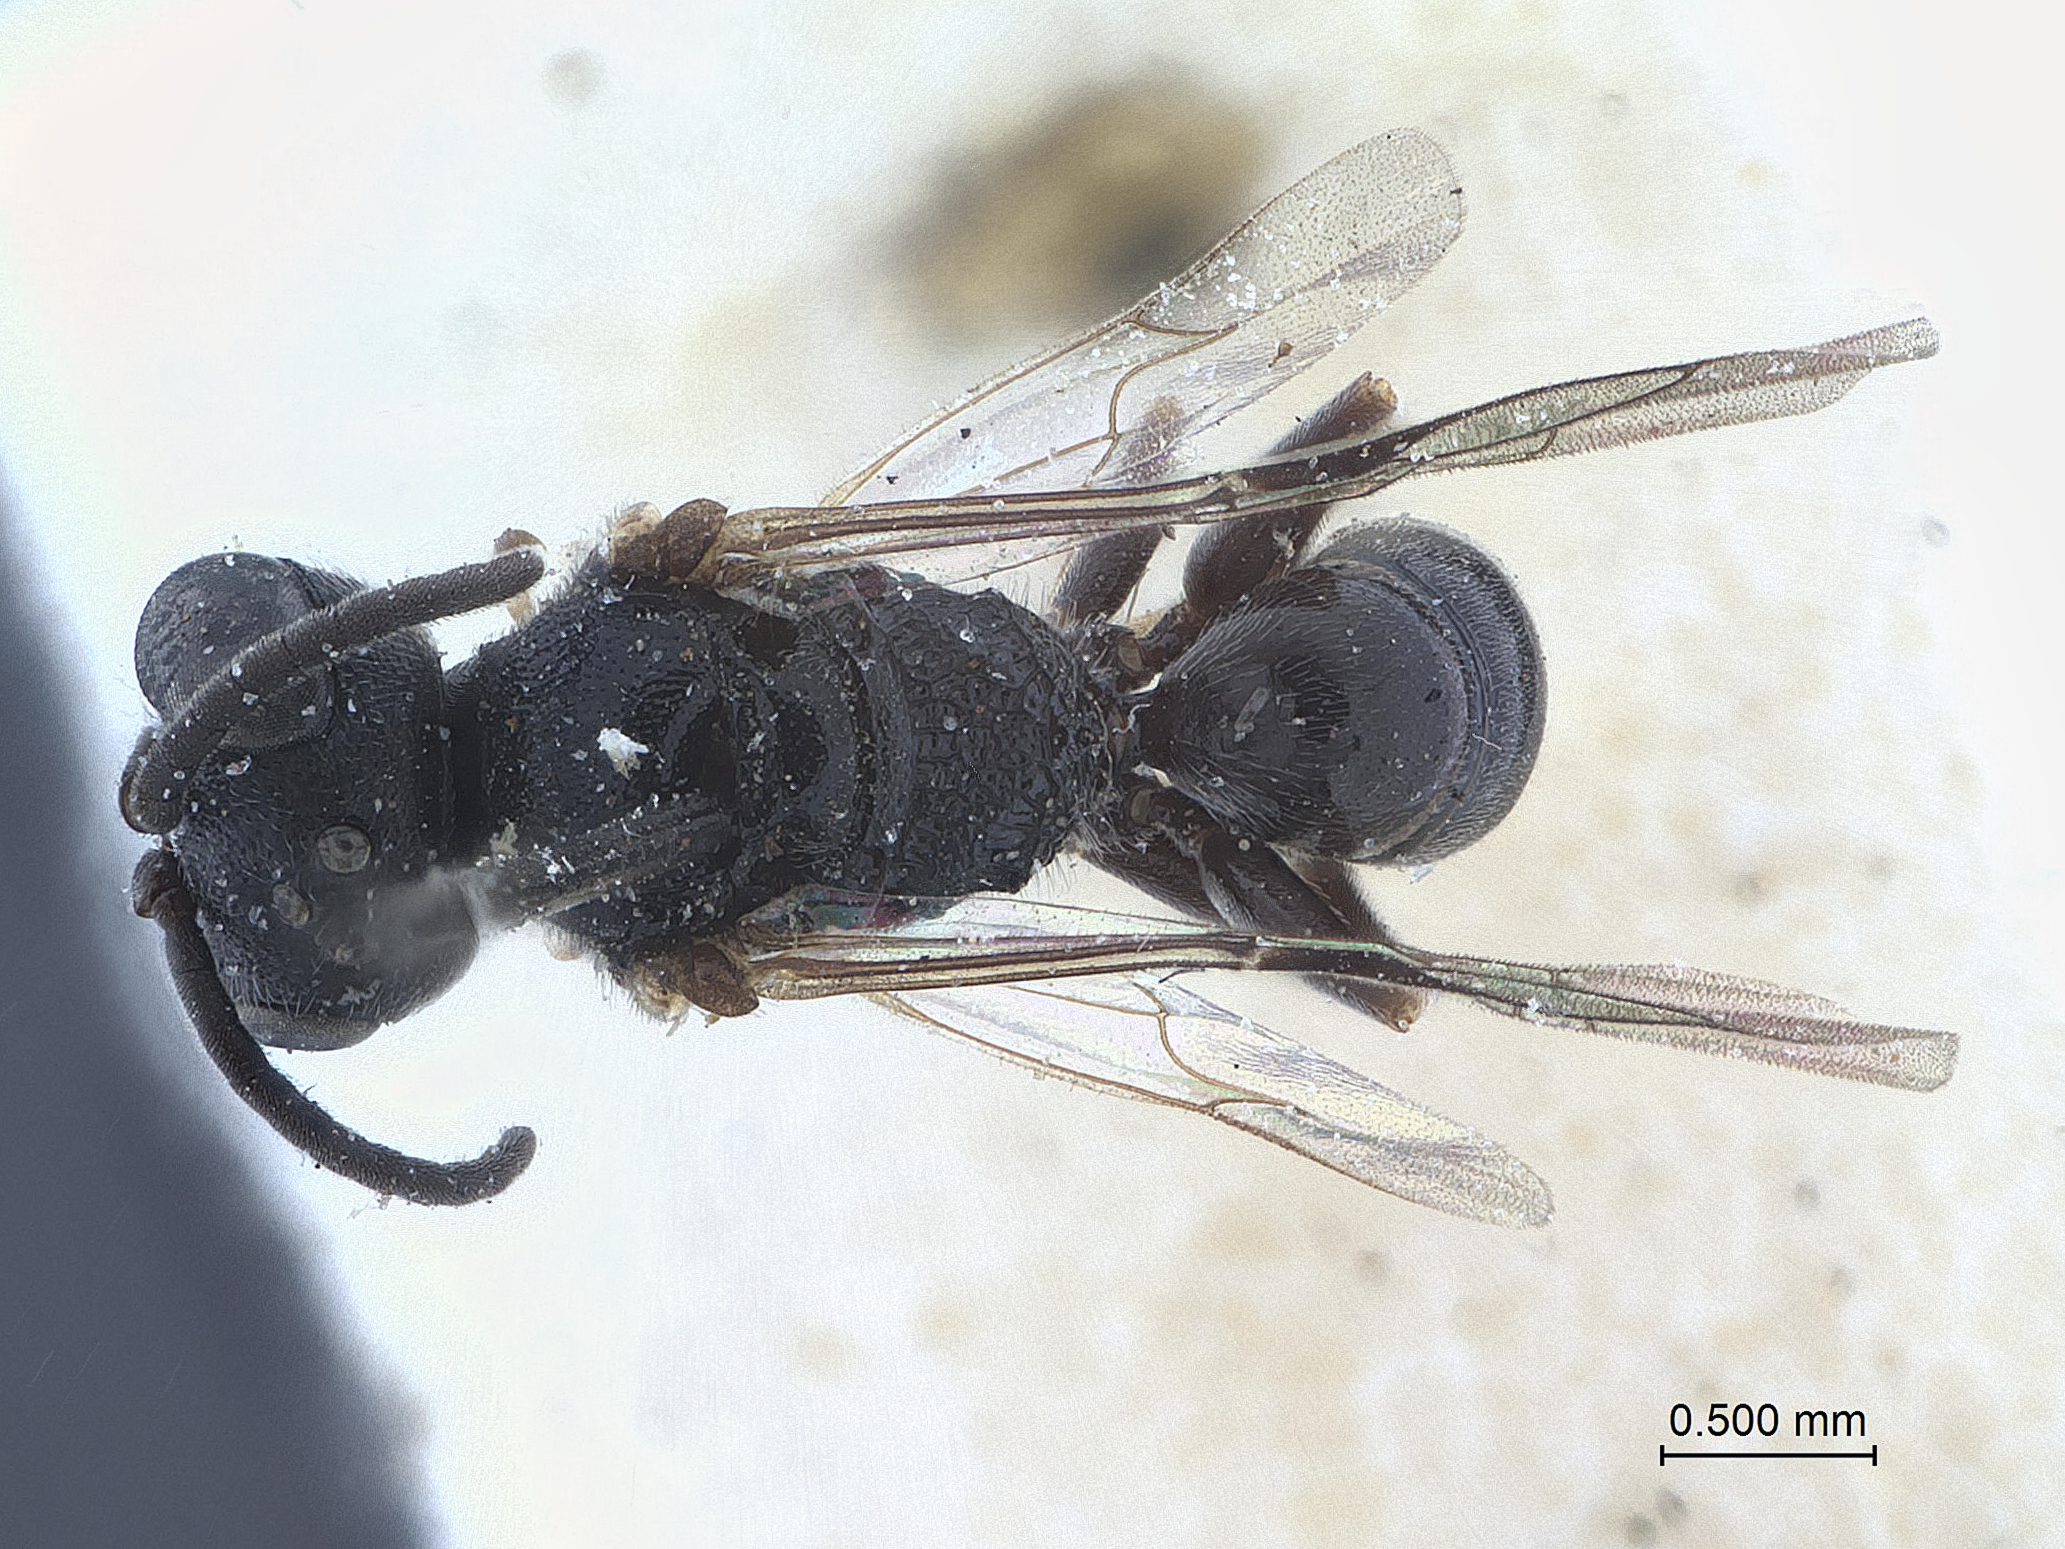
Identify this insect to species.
Diodontus vallicolae
